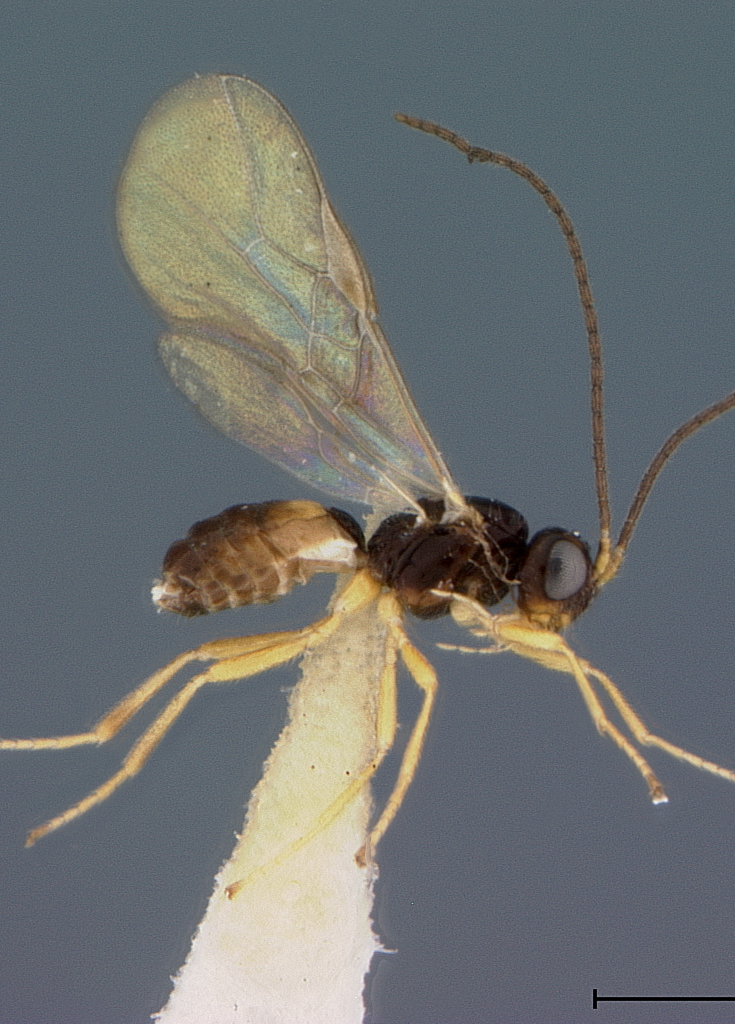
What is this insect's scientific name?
Opius liriomyzae
